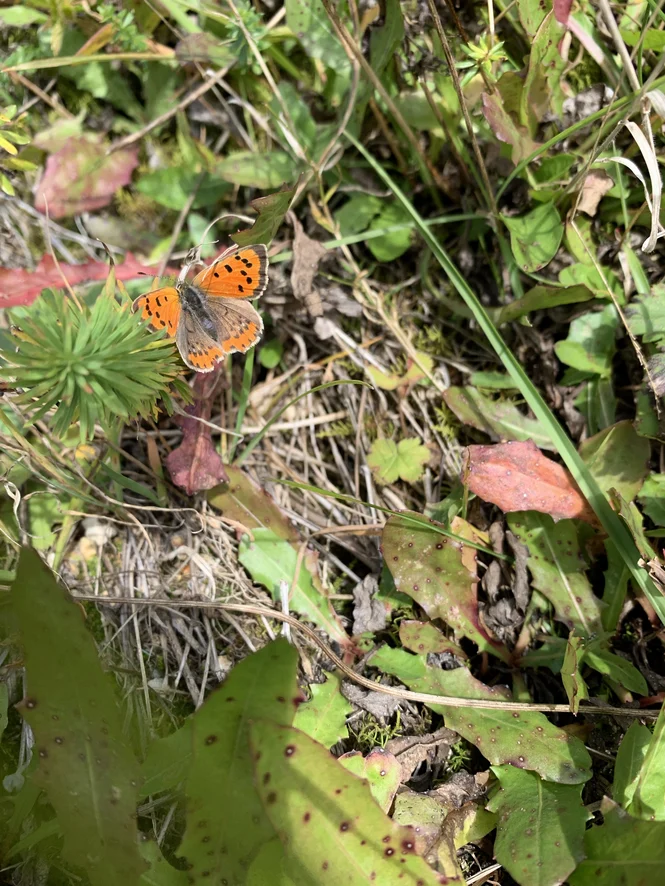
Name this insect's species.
Lycaena phlaeas
